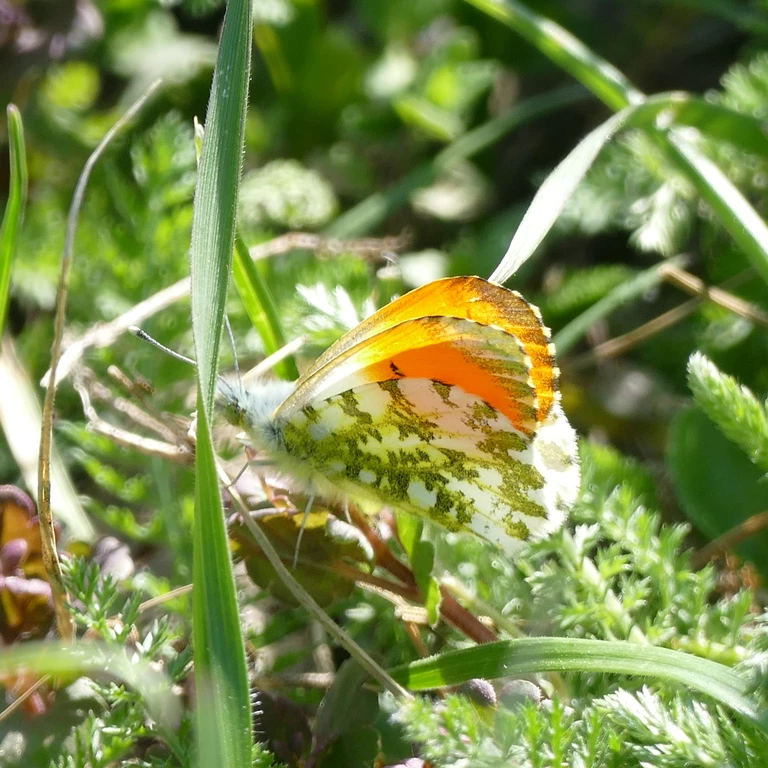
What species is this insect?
Anthocharis cardamines
